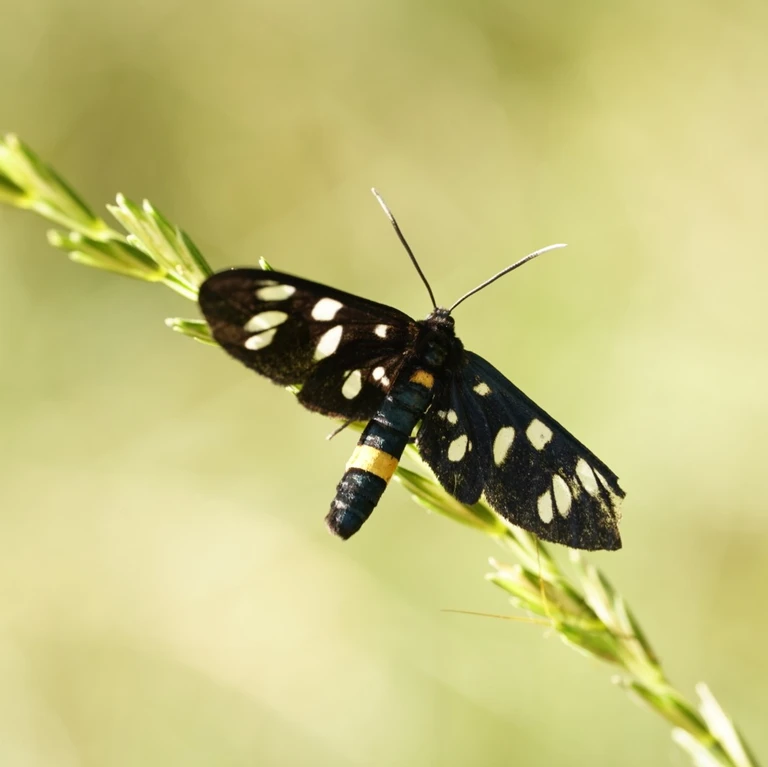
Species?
Amata phegea
